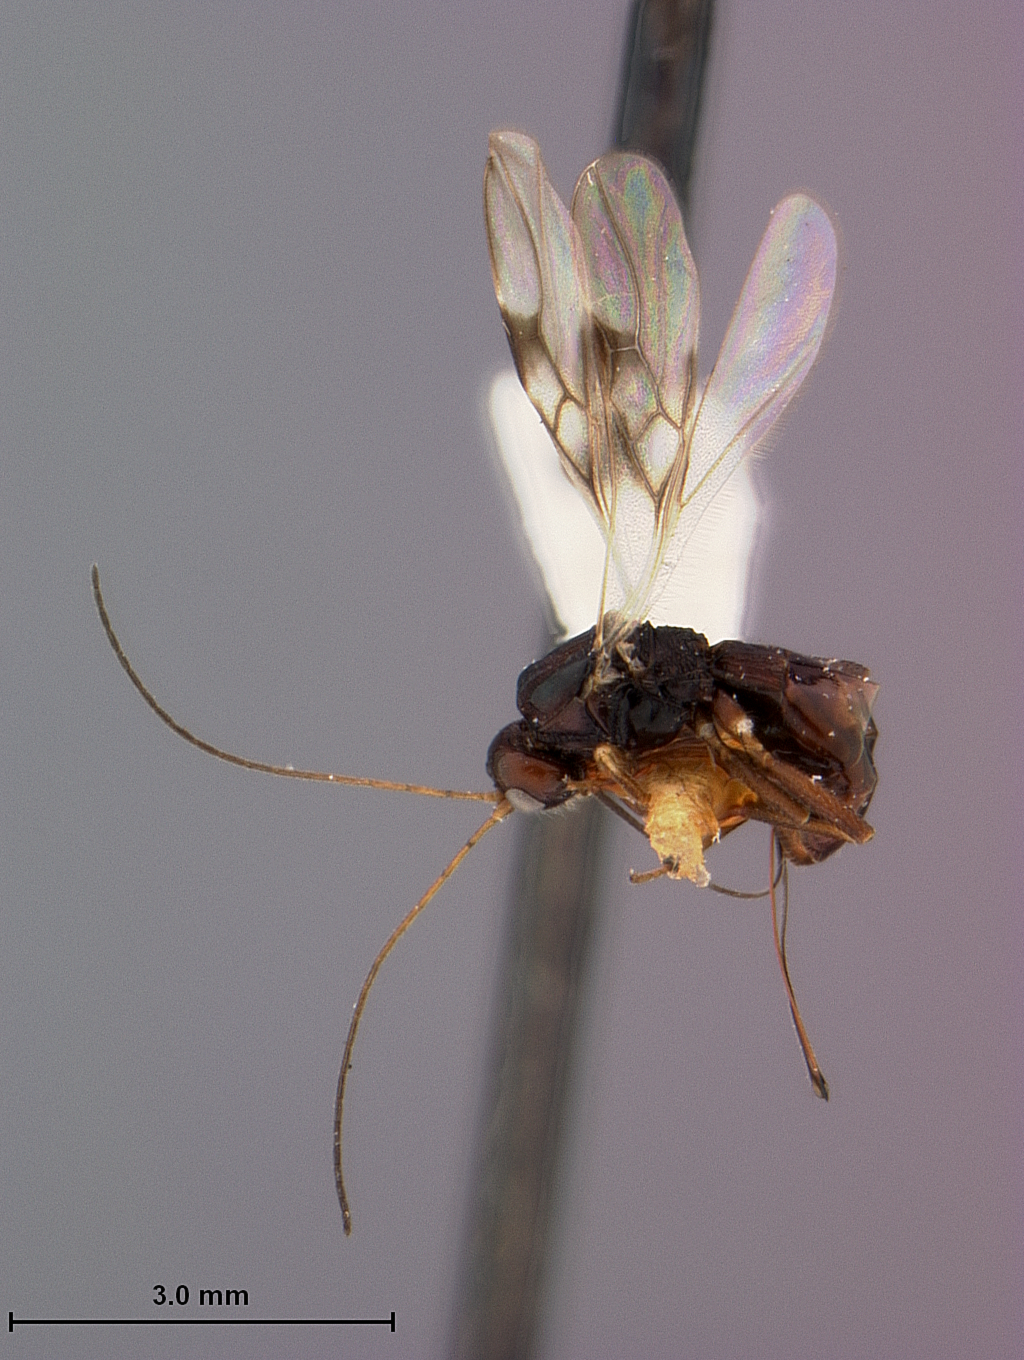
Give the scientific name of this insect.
Ecphylus arcuatus
